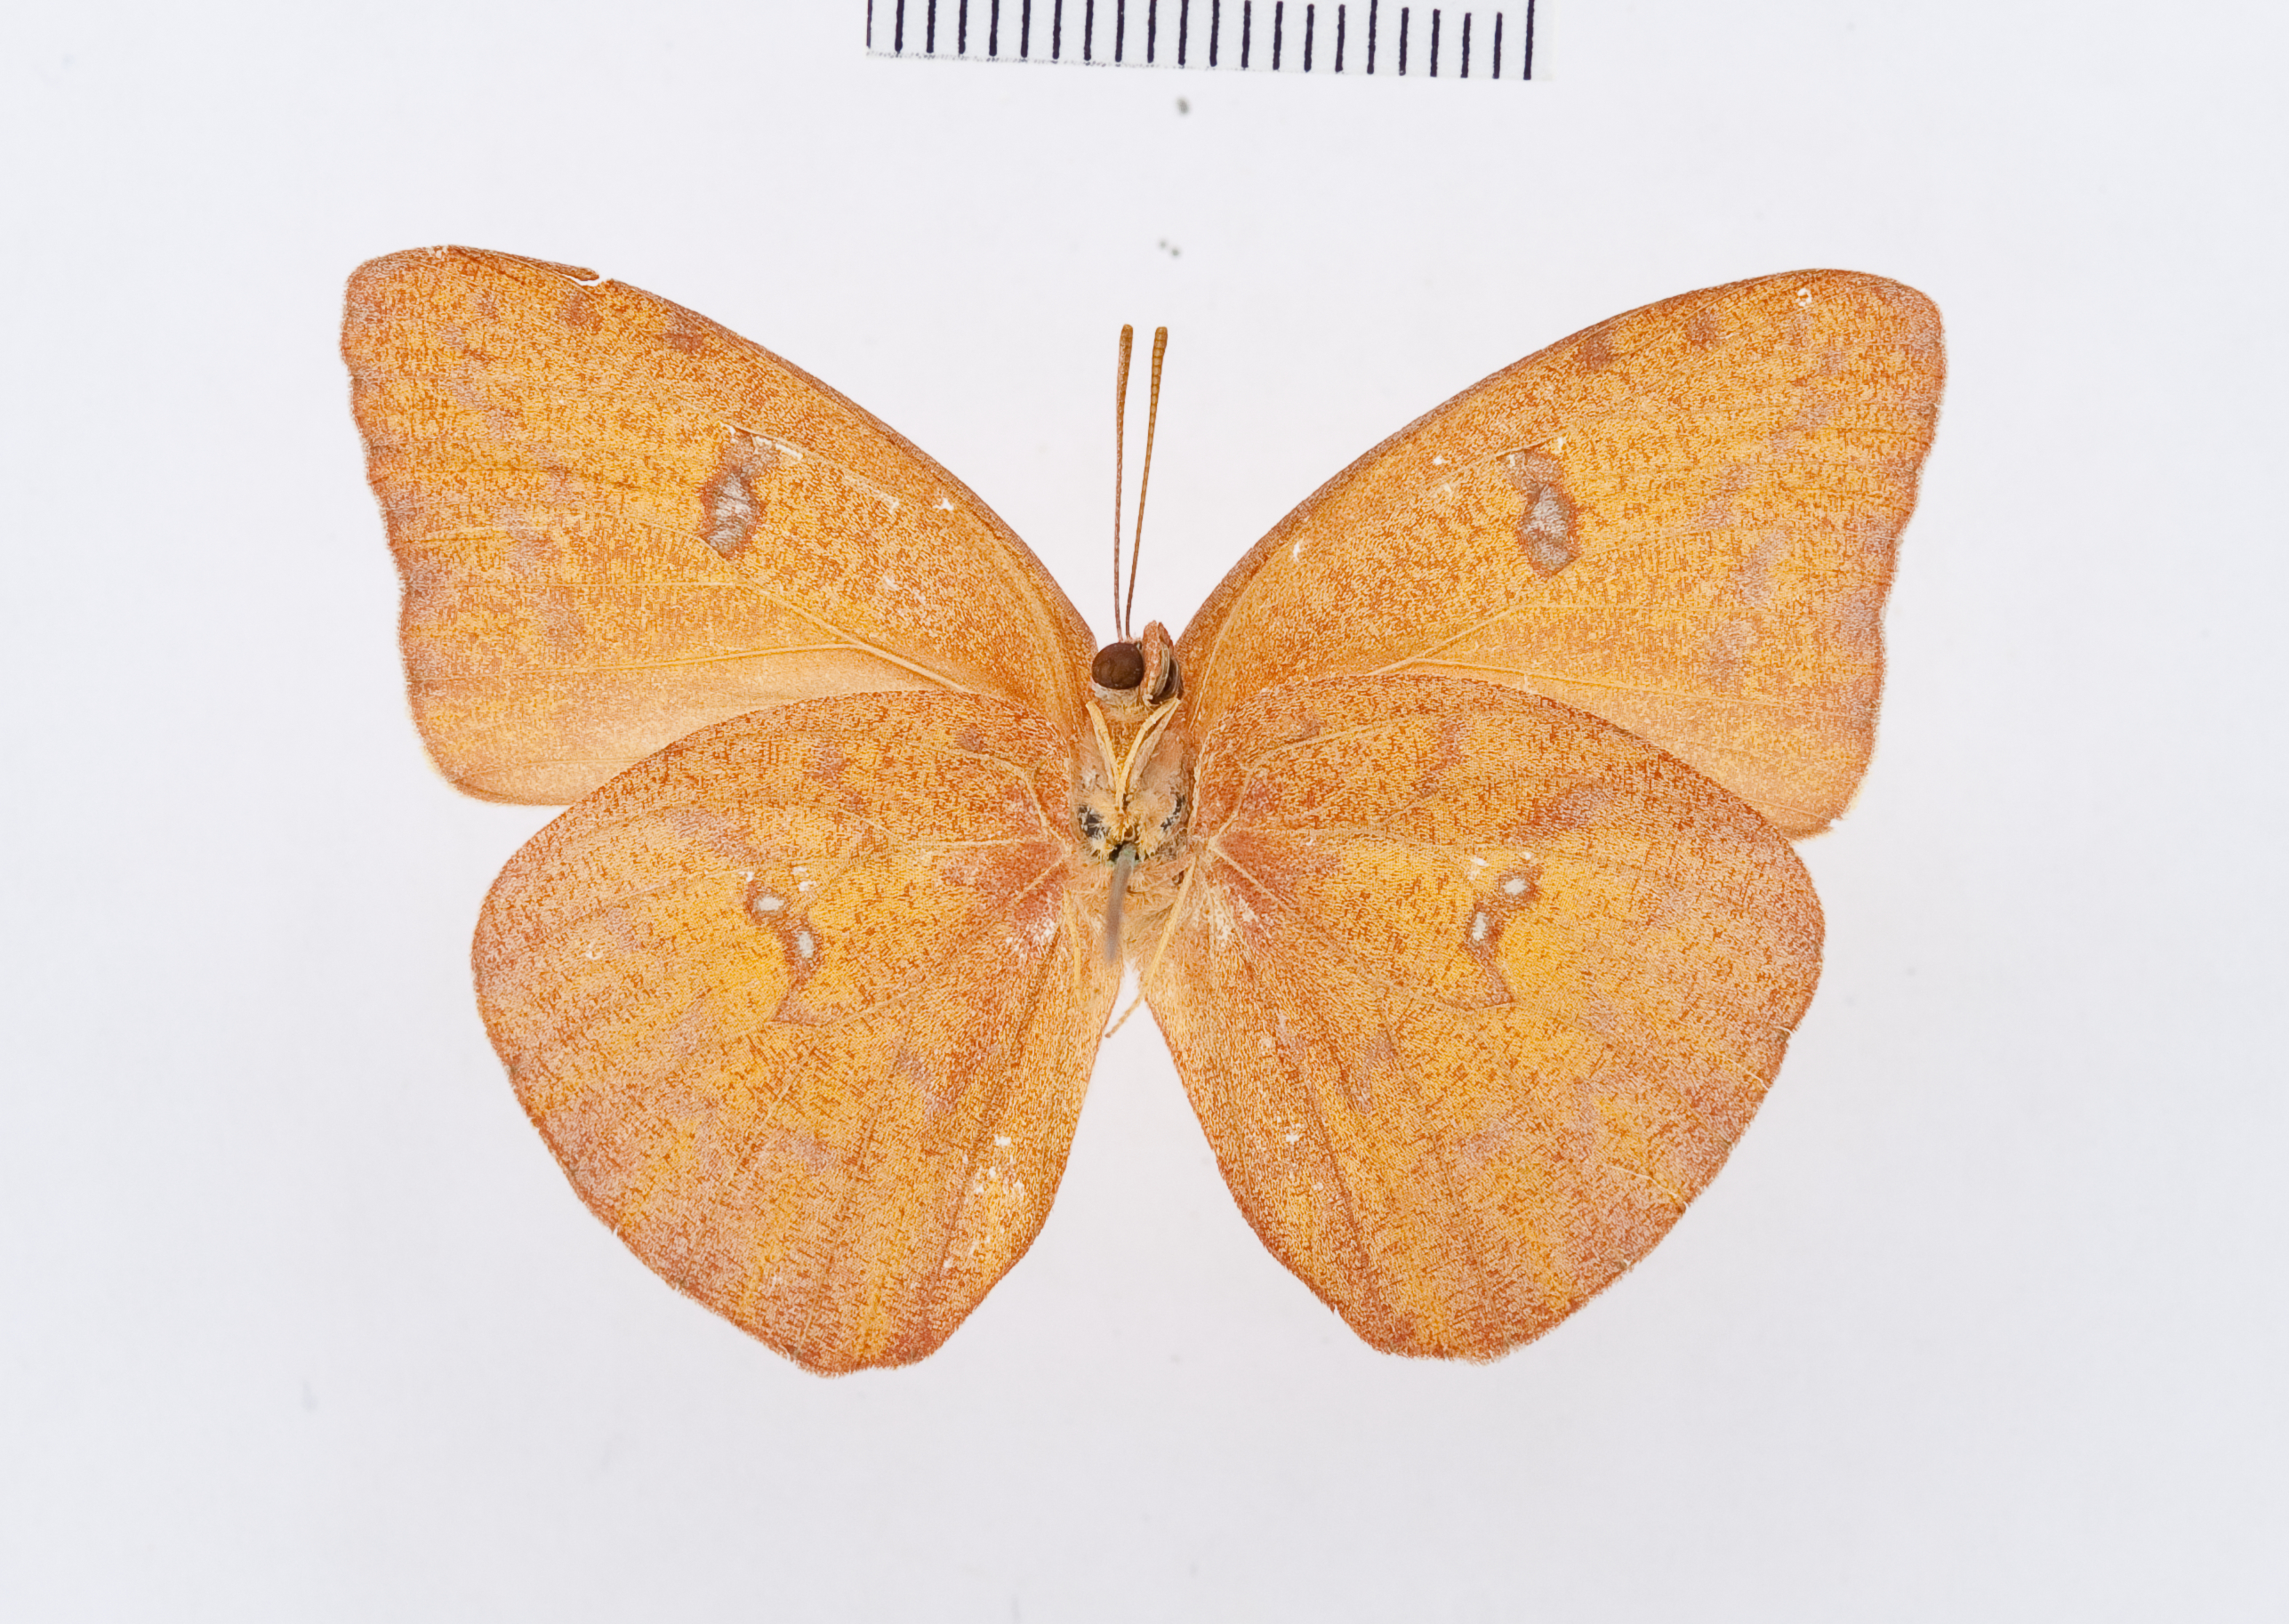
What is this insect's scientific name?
Phoebis editha
